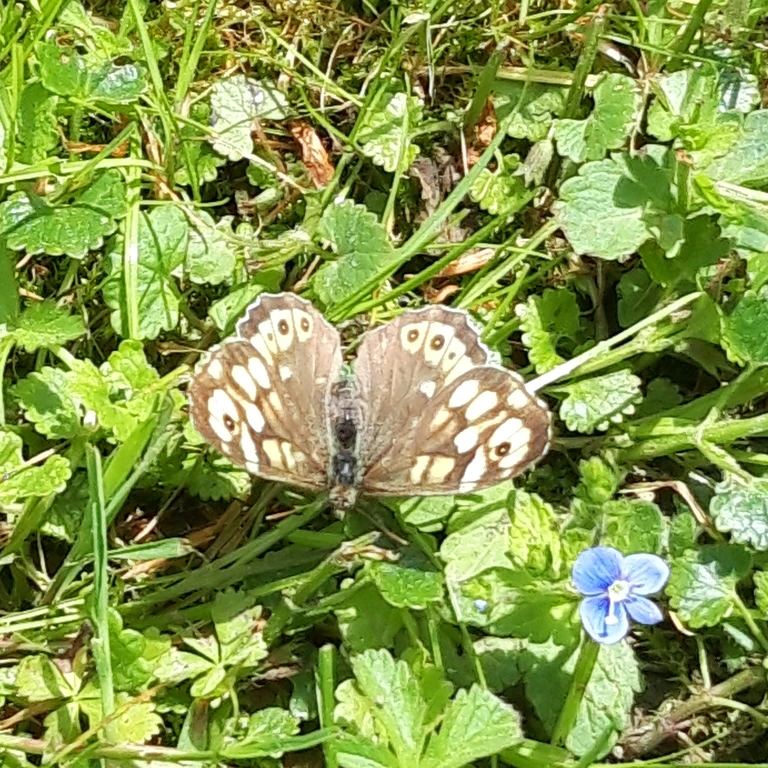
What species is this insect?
Pararge aegeria
